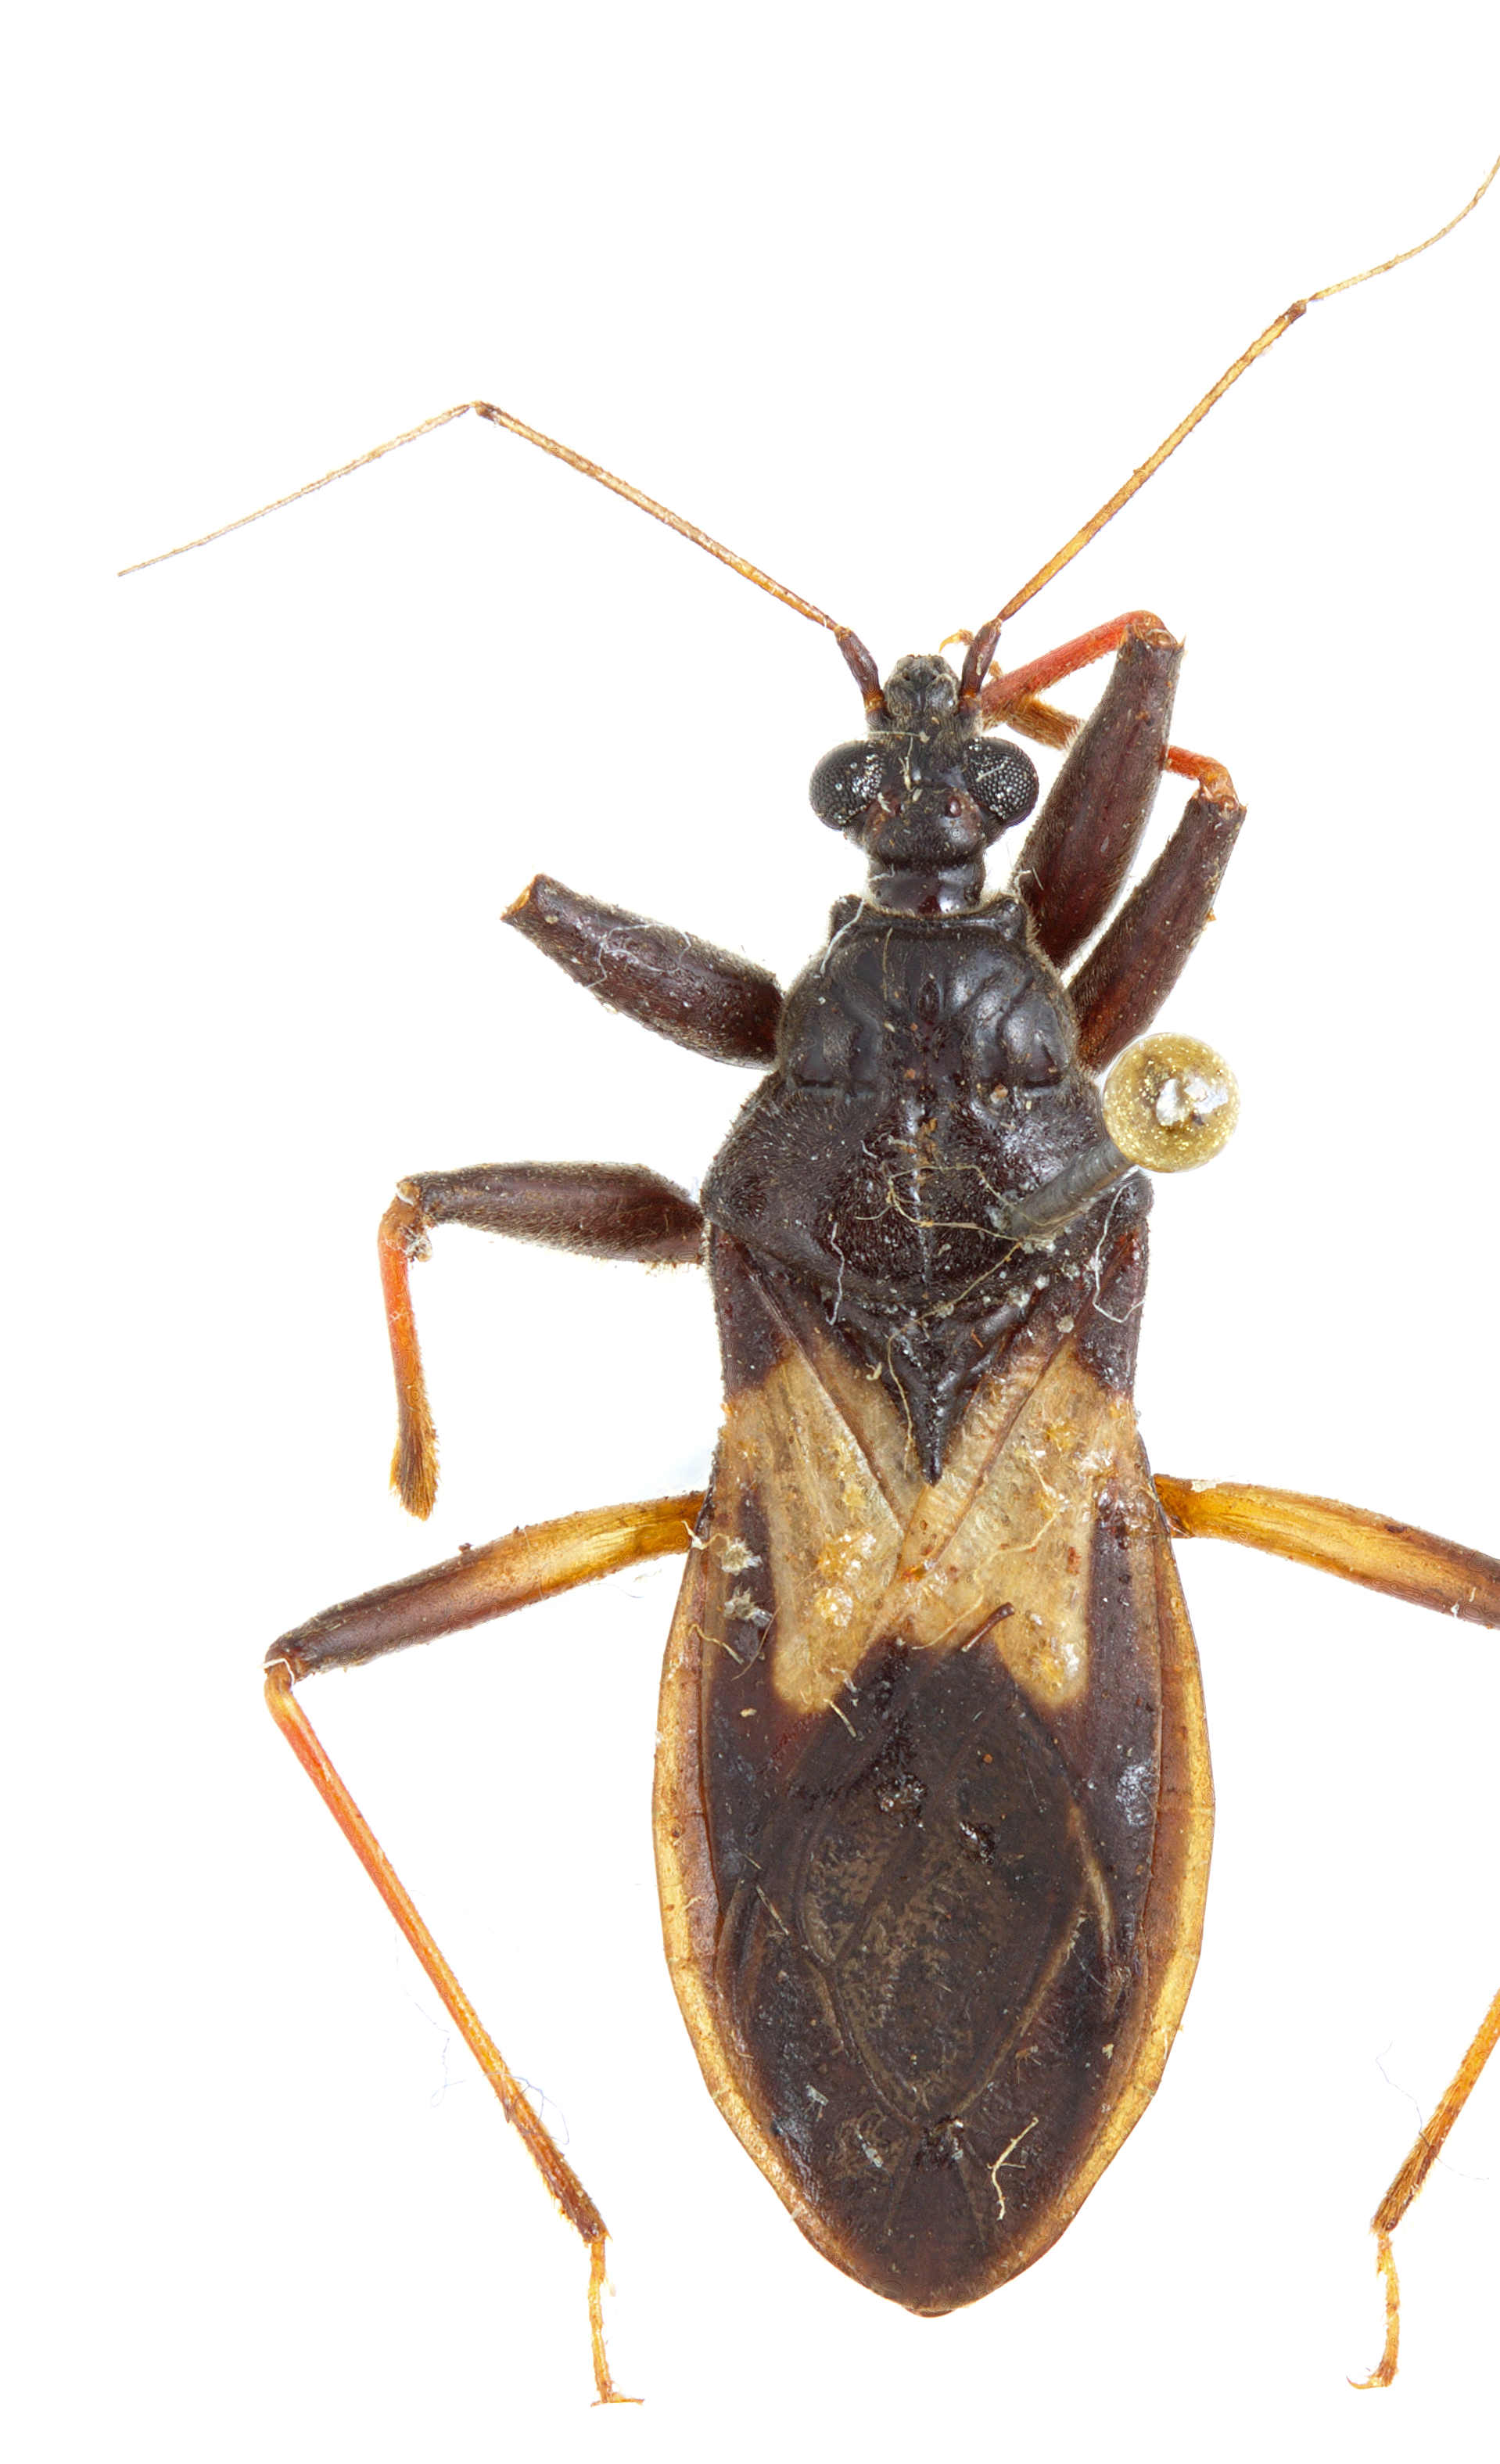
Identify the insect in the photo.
Velitra marginata
